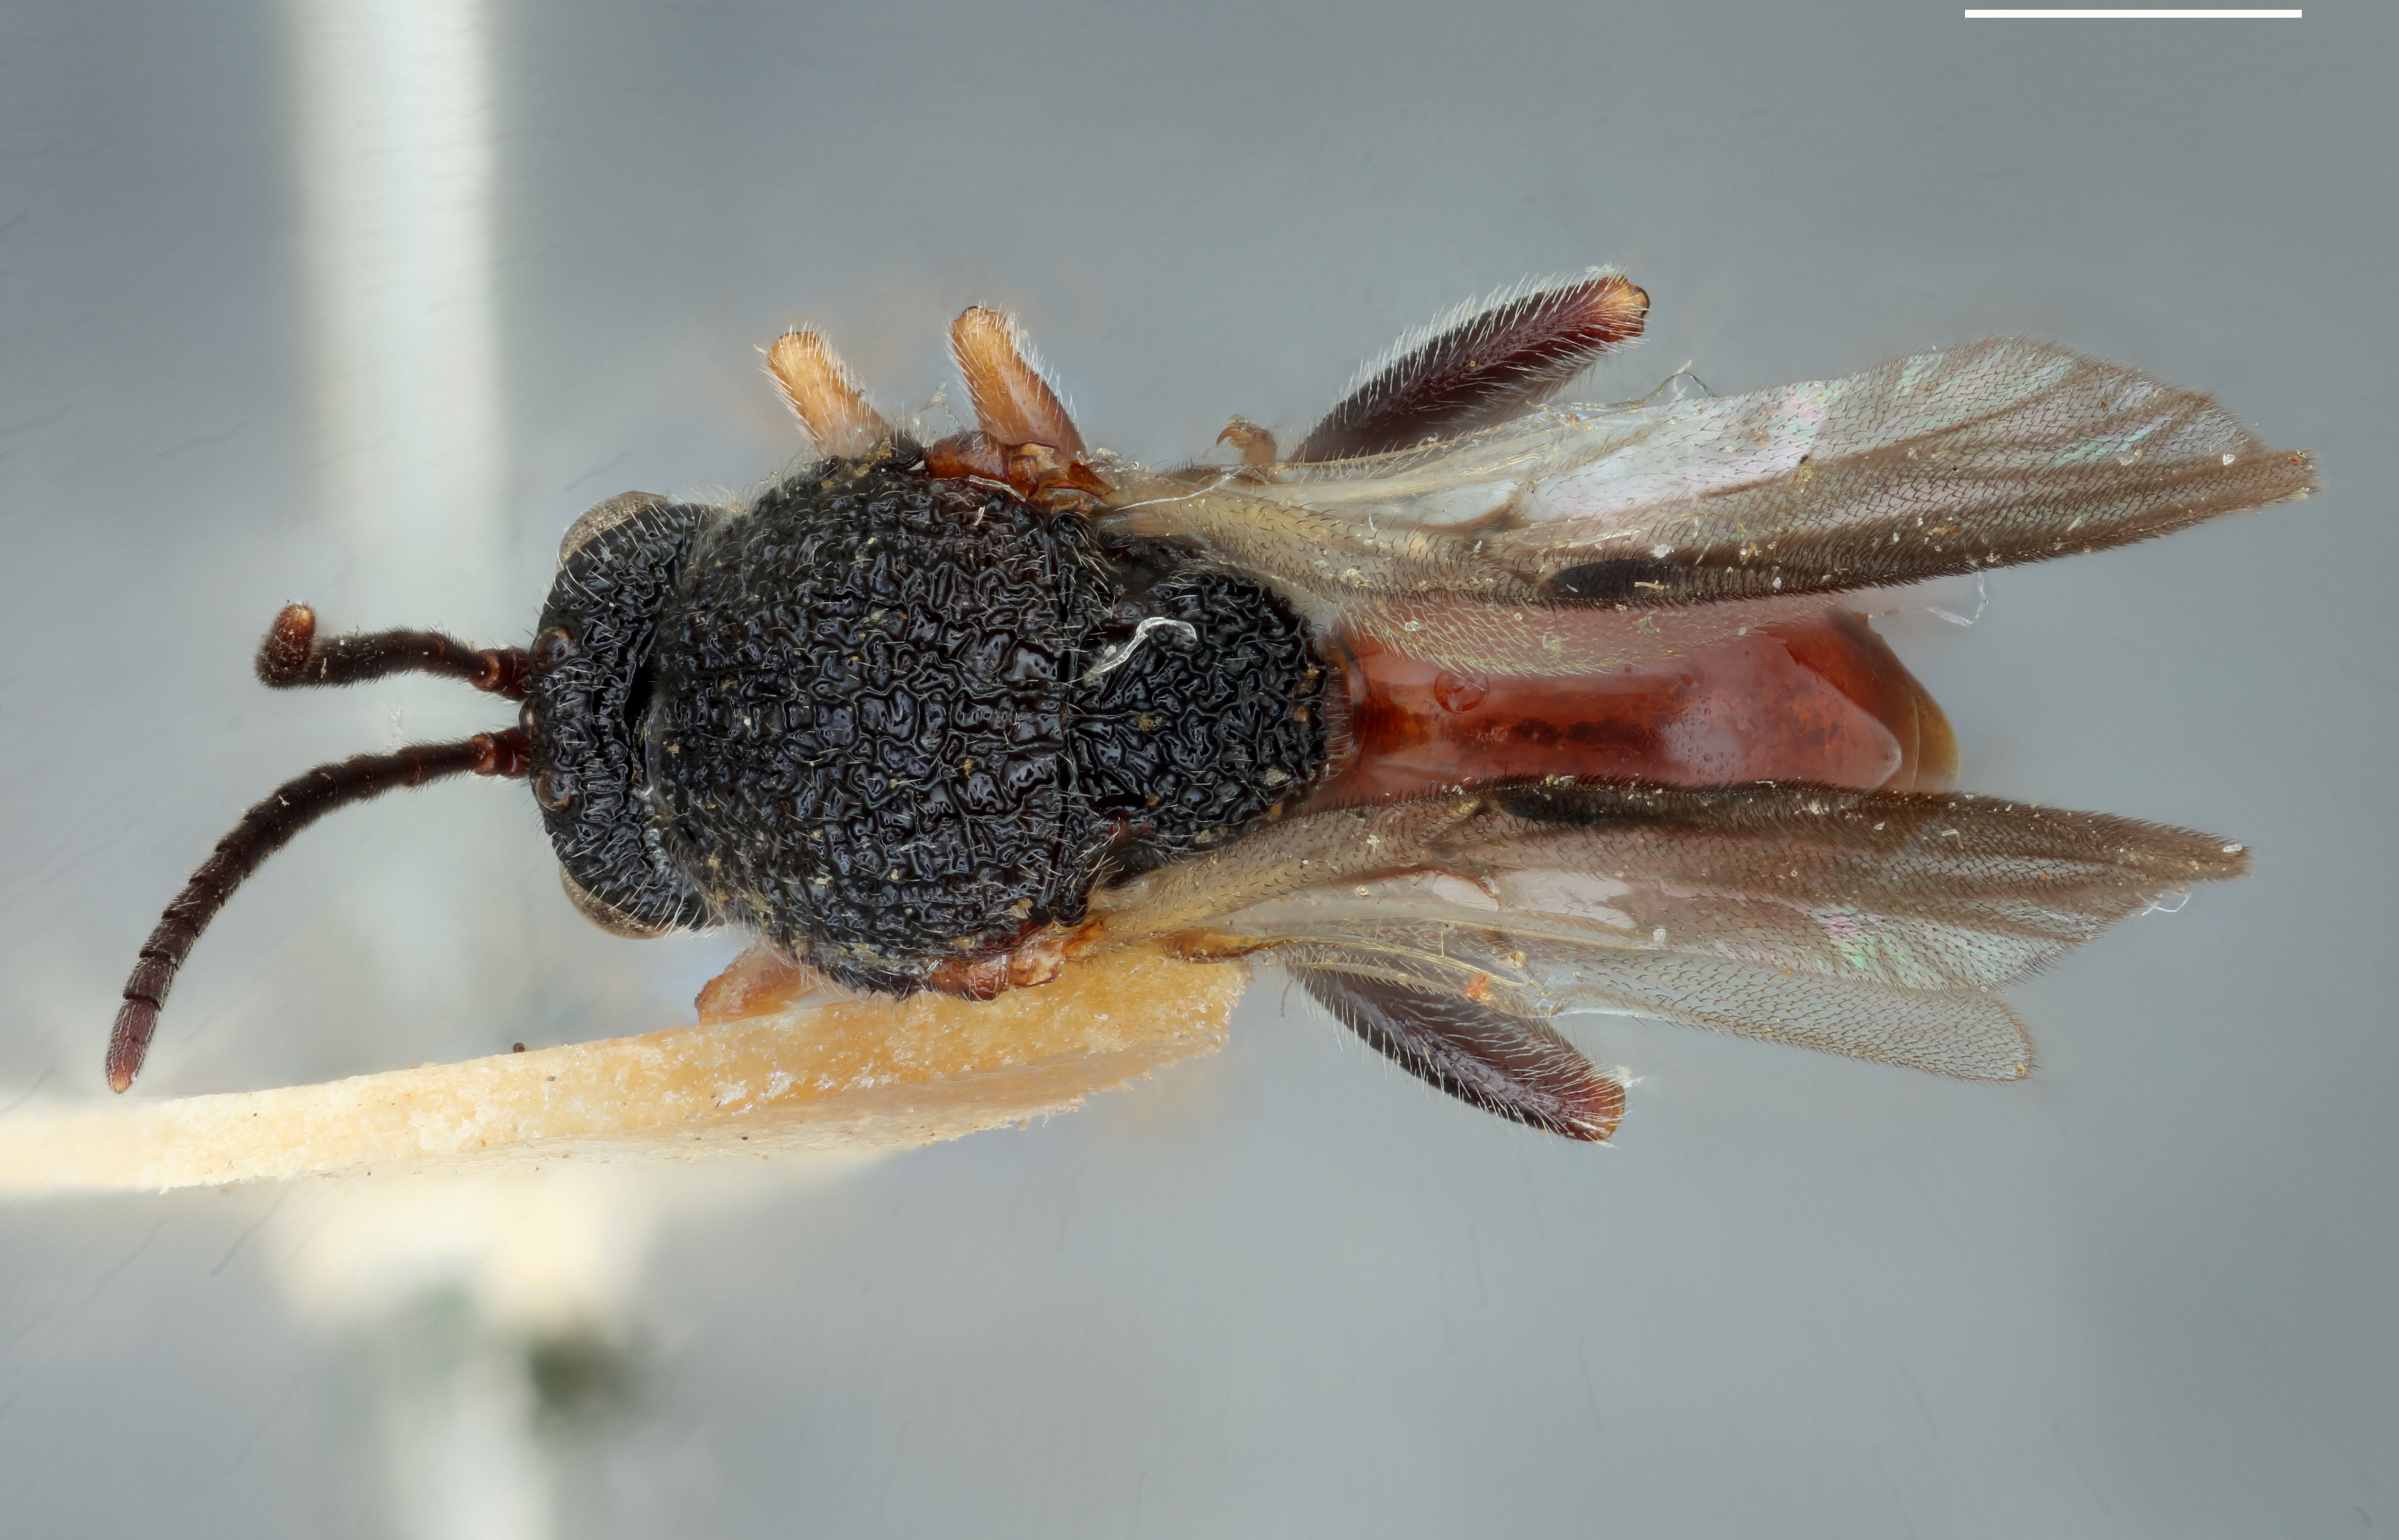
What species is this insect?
Amphibolips globus
